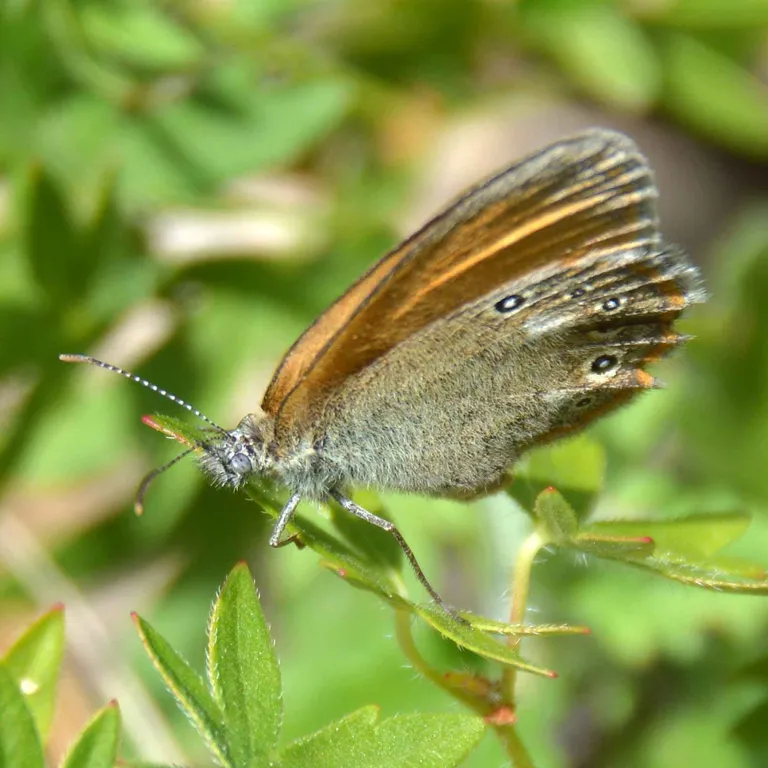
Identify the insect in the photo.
Coenonympha glycerion (also Coenonympha iphis)
